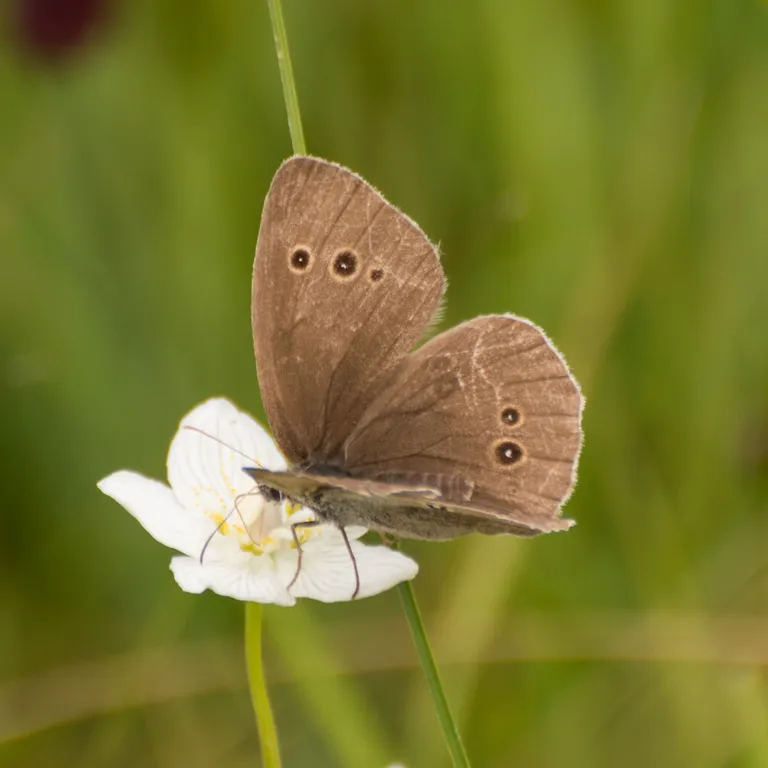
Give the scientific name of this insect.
Aphantopus hyperantus
